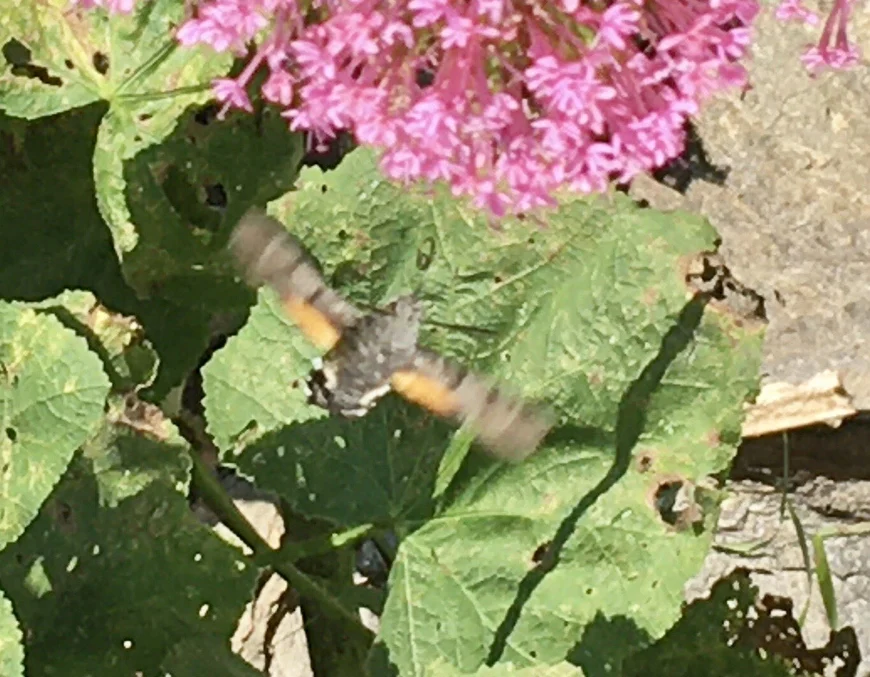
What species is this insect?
Macroglossum stellatarum
